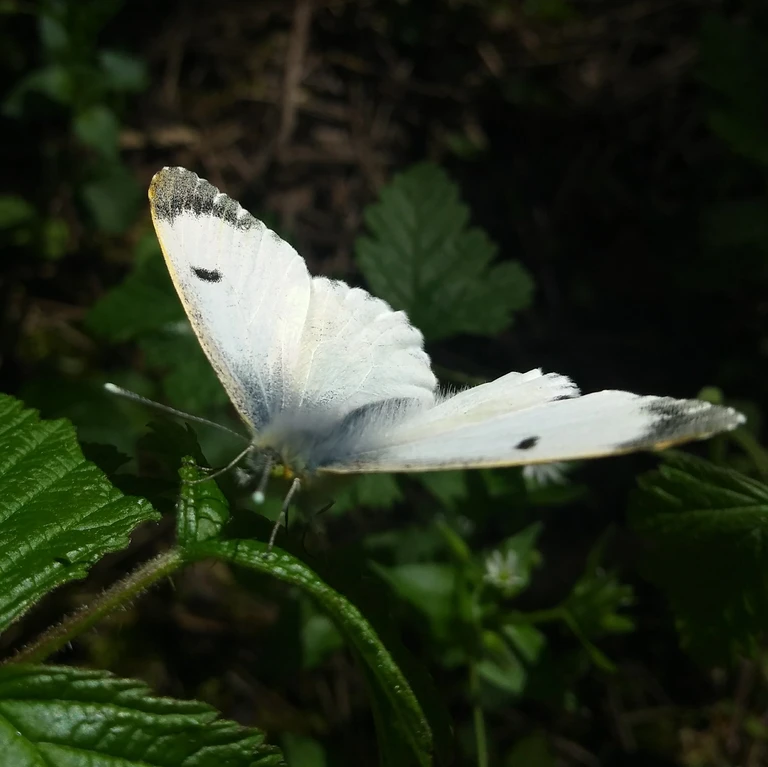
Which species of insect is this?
Anthocharis cardamines
